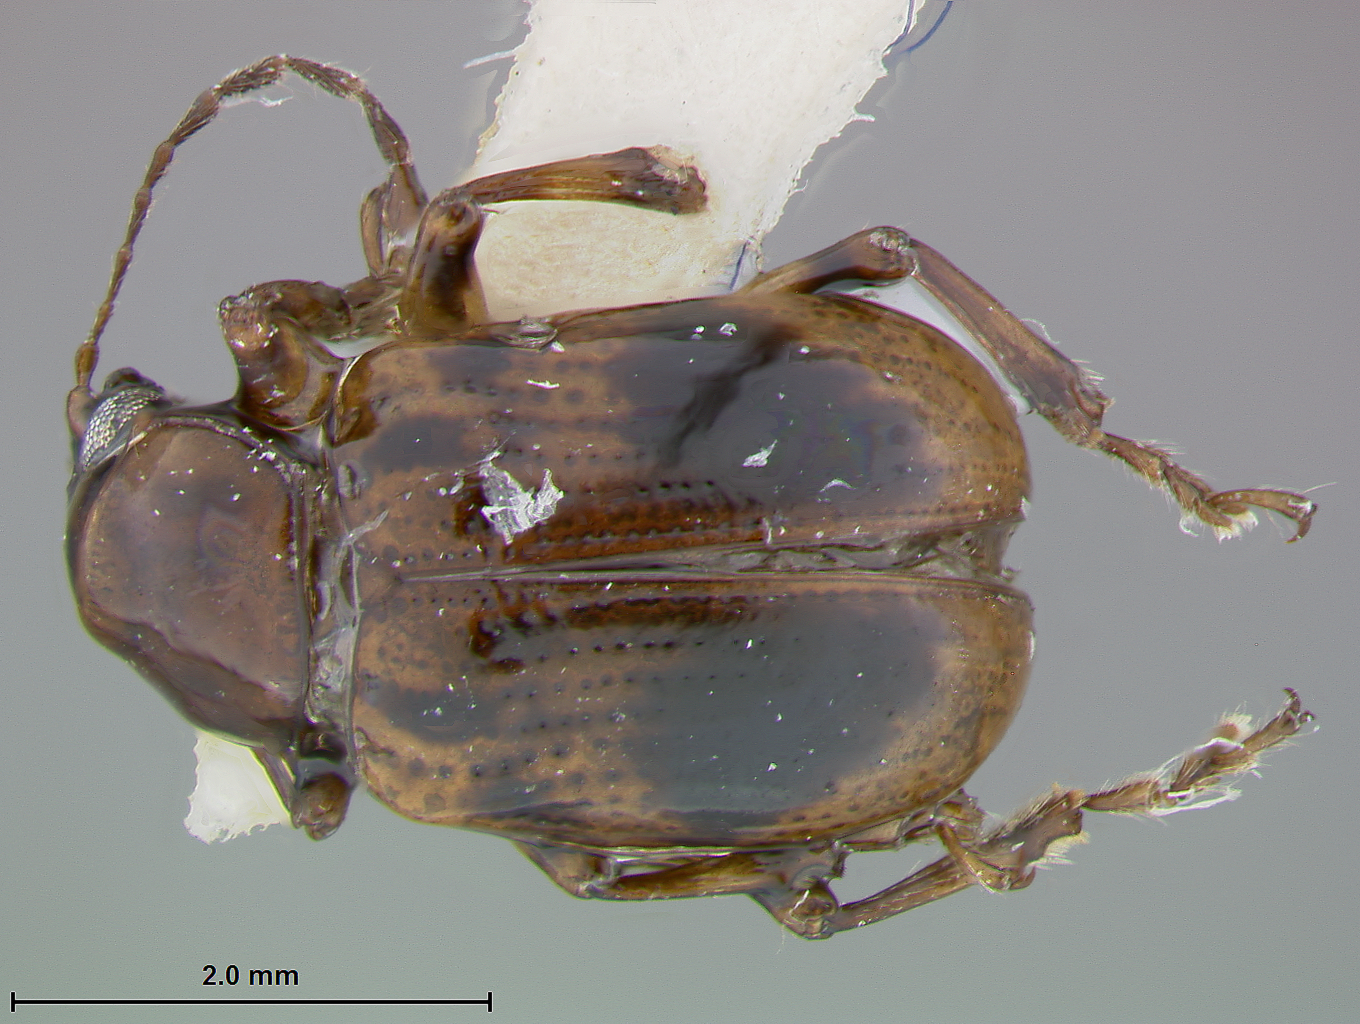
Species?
Metachroma nigromaculatum
